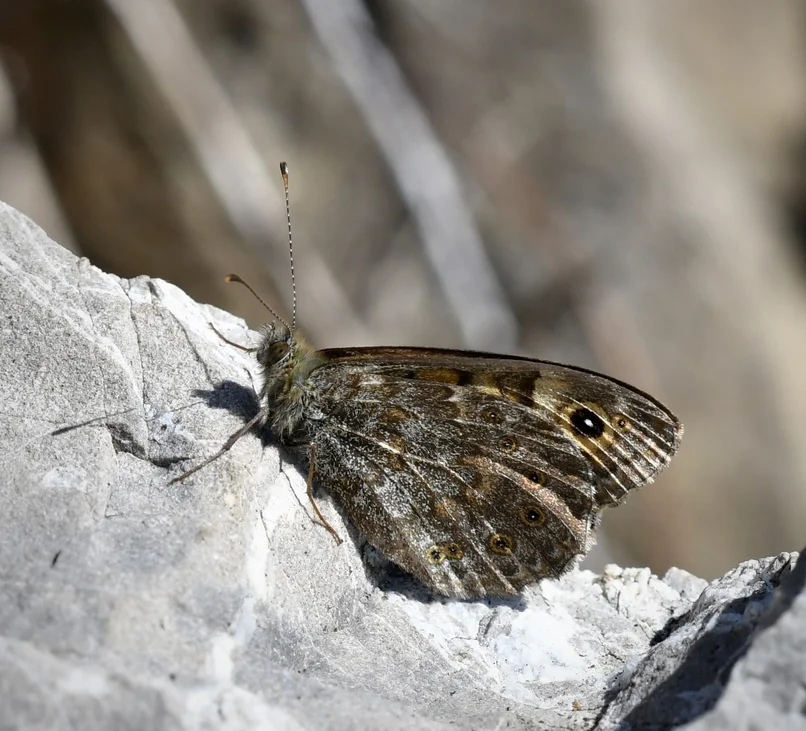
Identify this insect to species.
Lasiommata megera (also Pararge megera)
